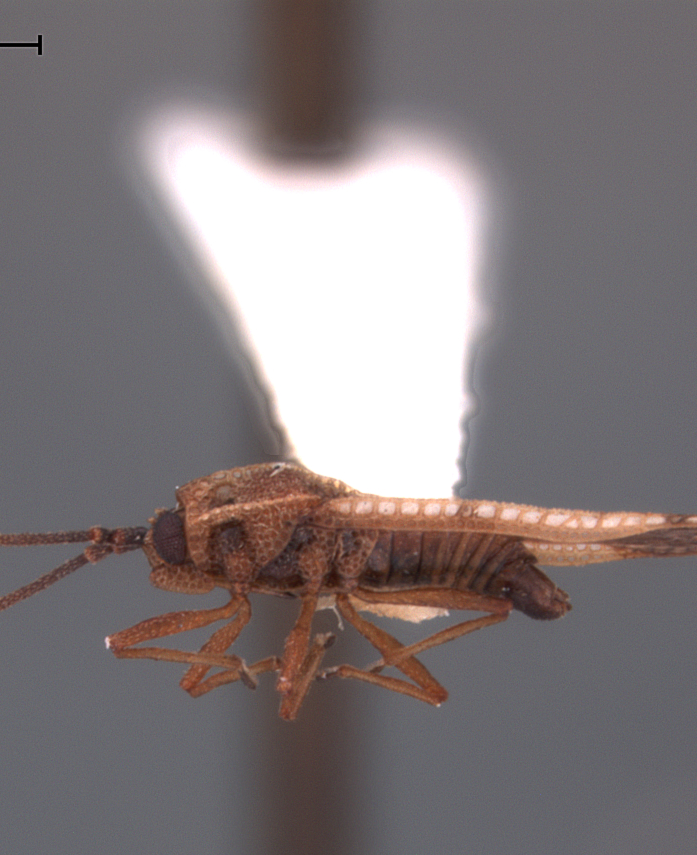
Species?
Perissonemia kietana
